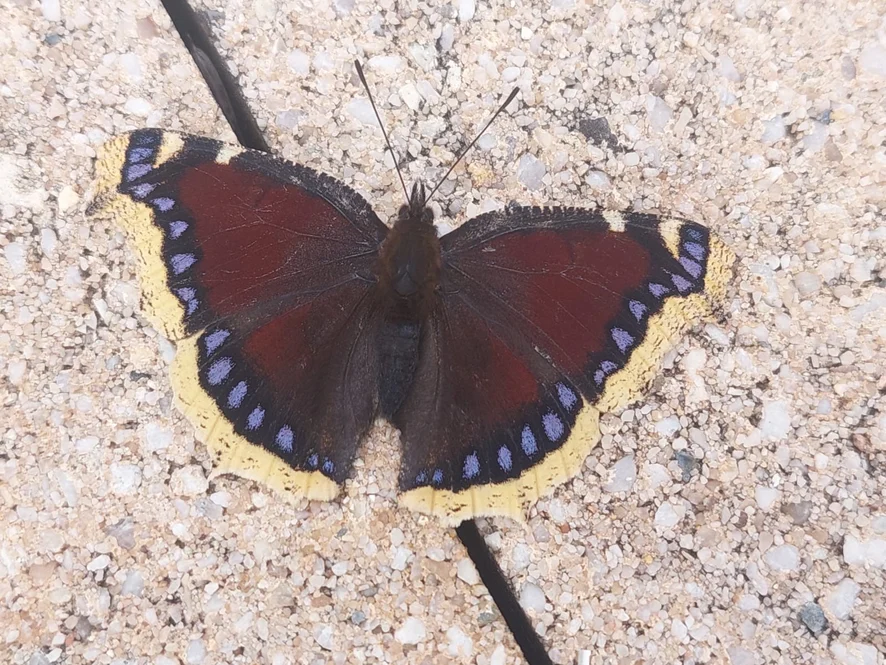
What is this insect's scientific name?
Nymphalis antiopa
